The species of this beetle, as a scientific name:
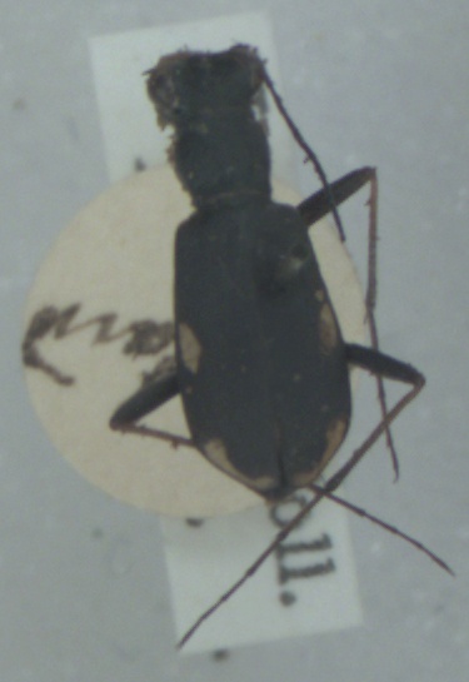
Cylindera germanica
